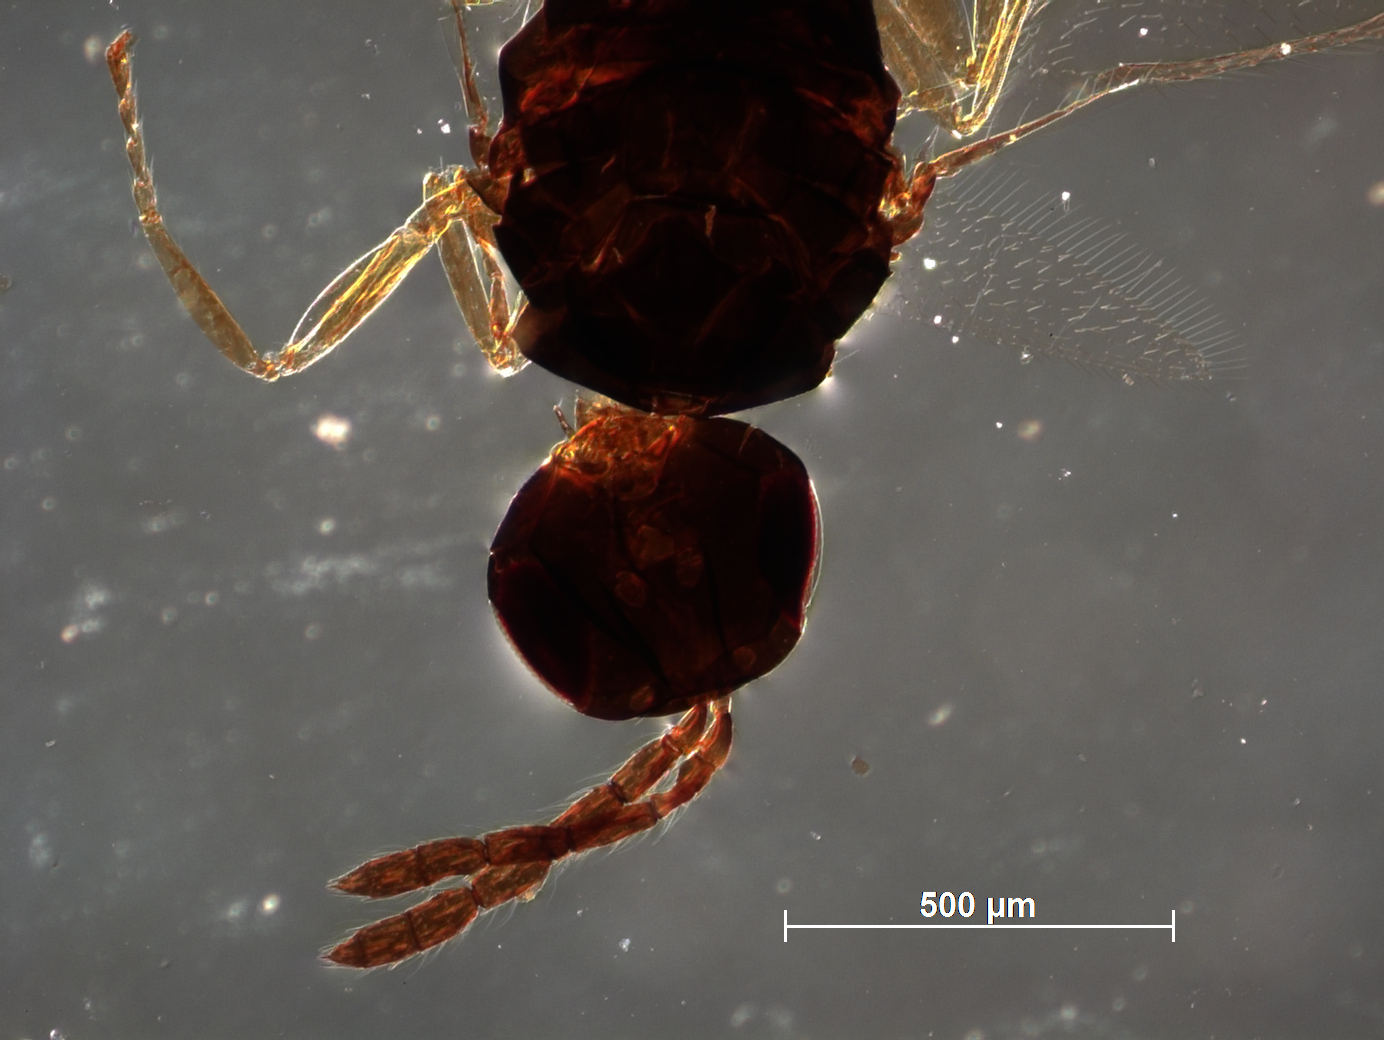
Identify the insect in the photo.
Tetrastichus krishnaiahi
